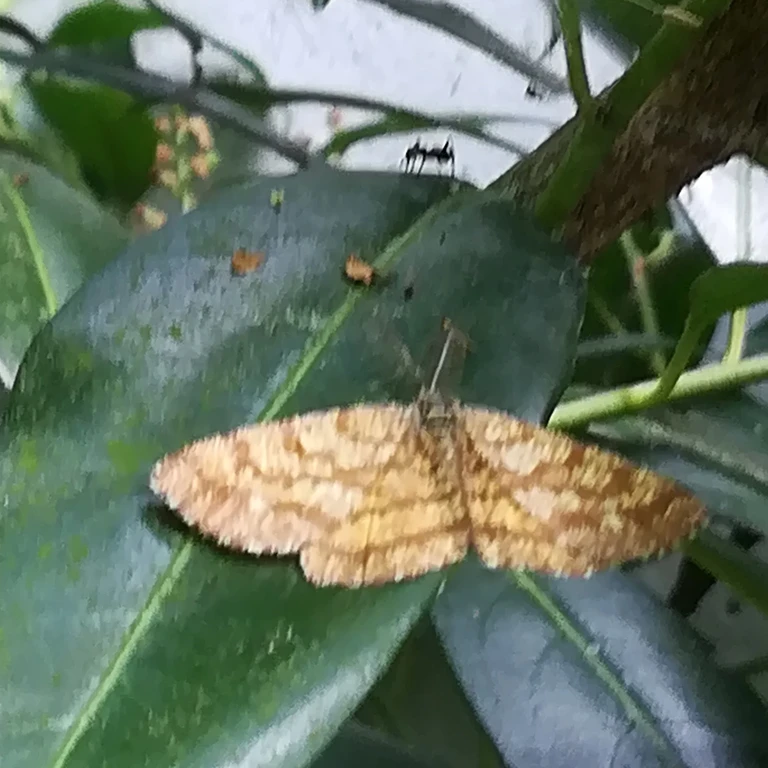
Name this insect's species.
Ematurga atomaria
